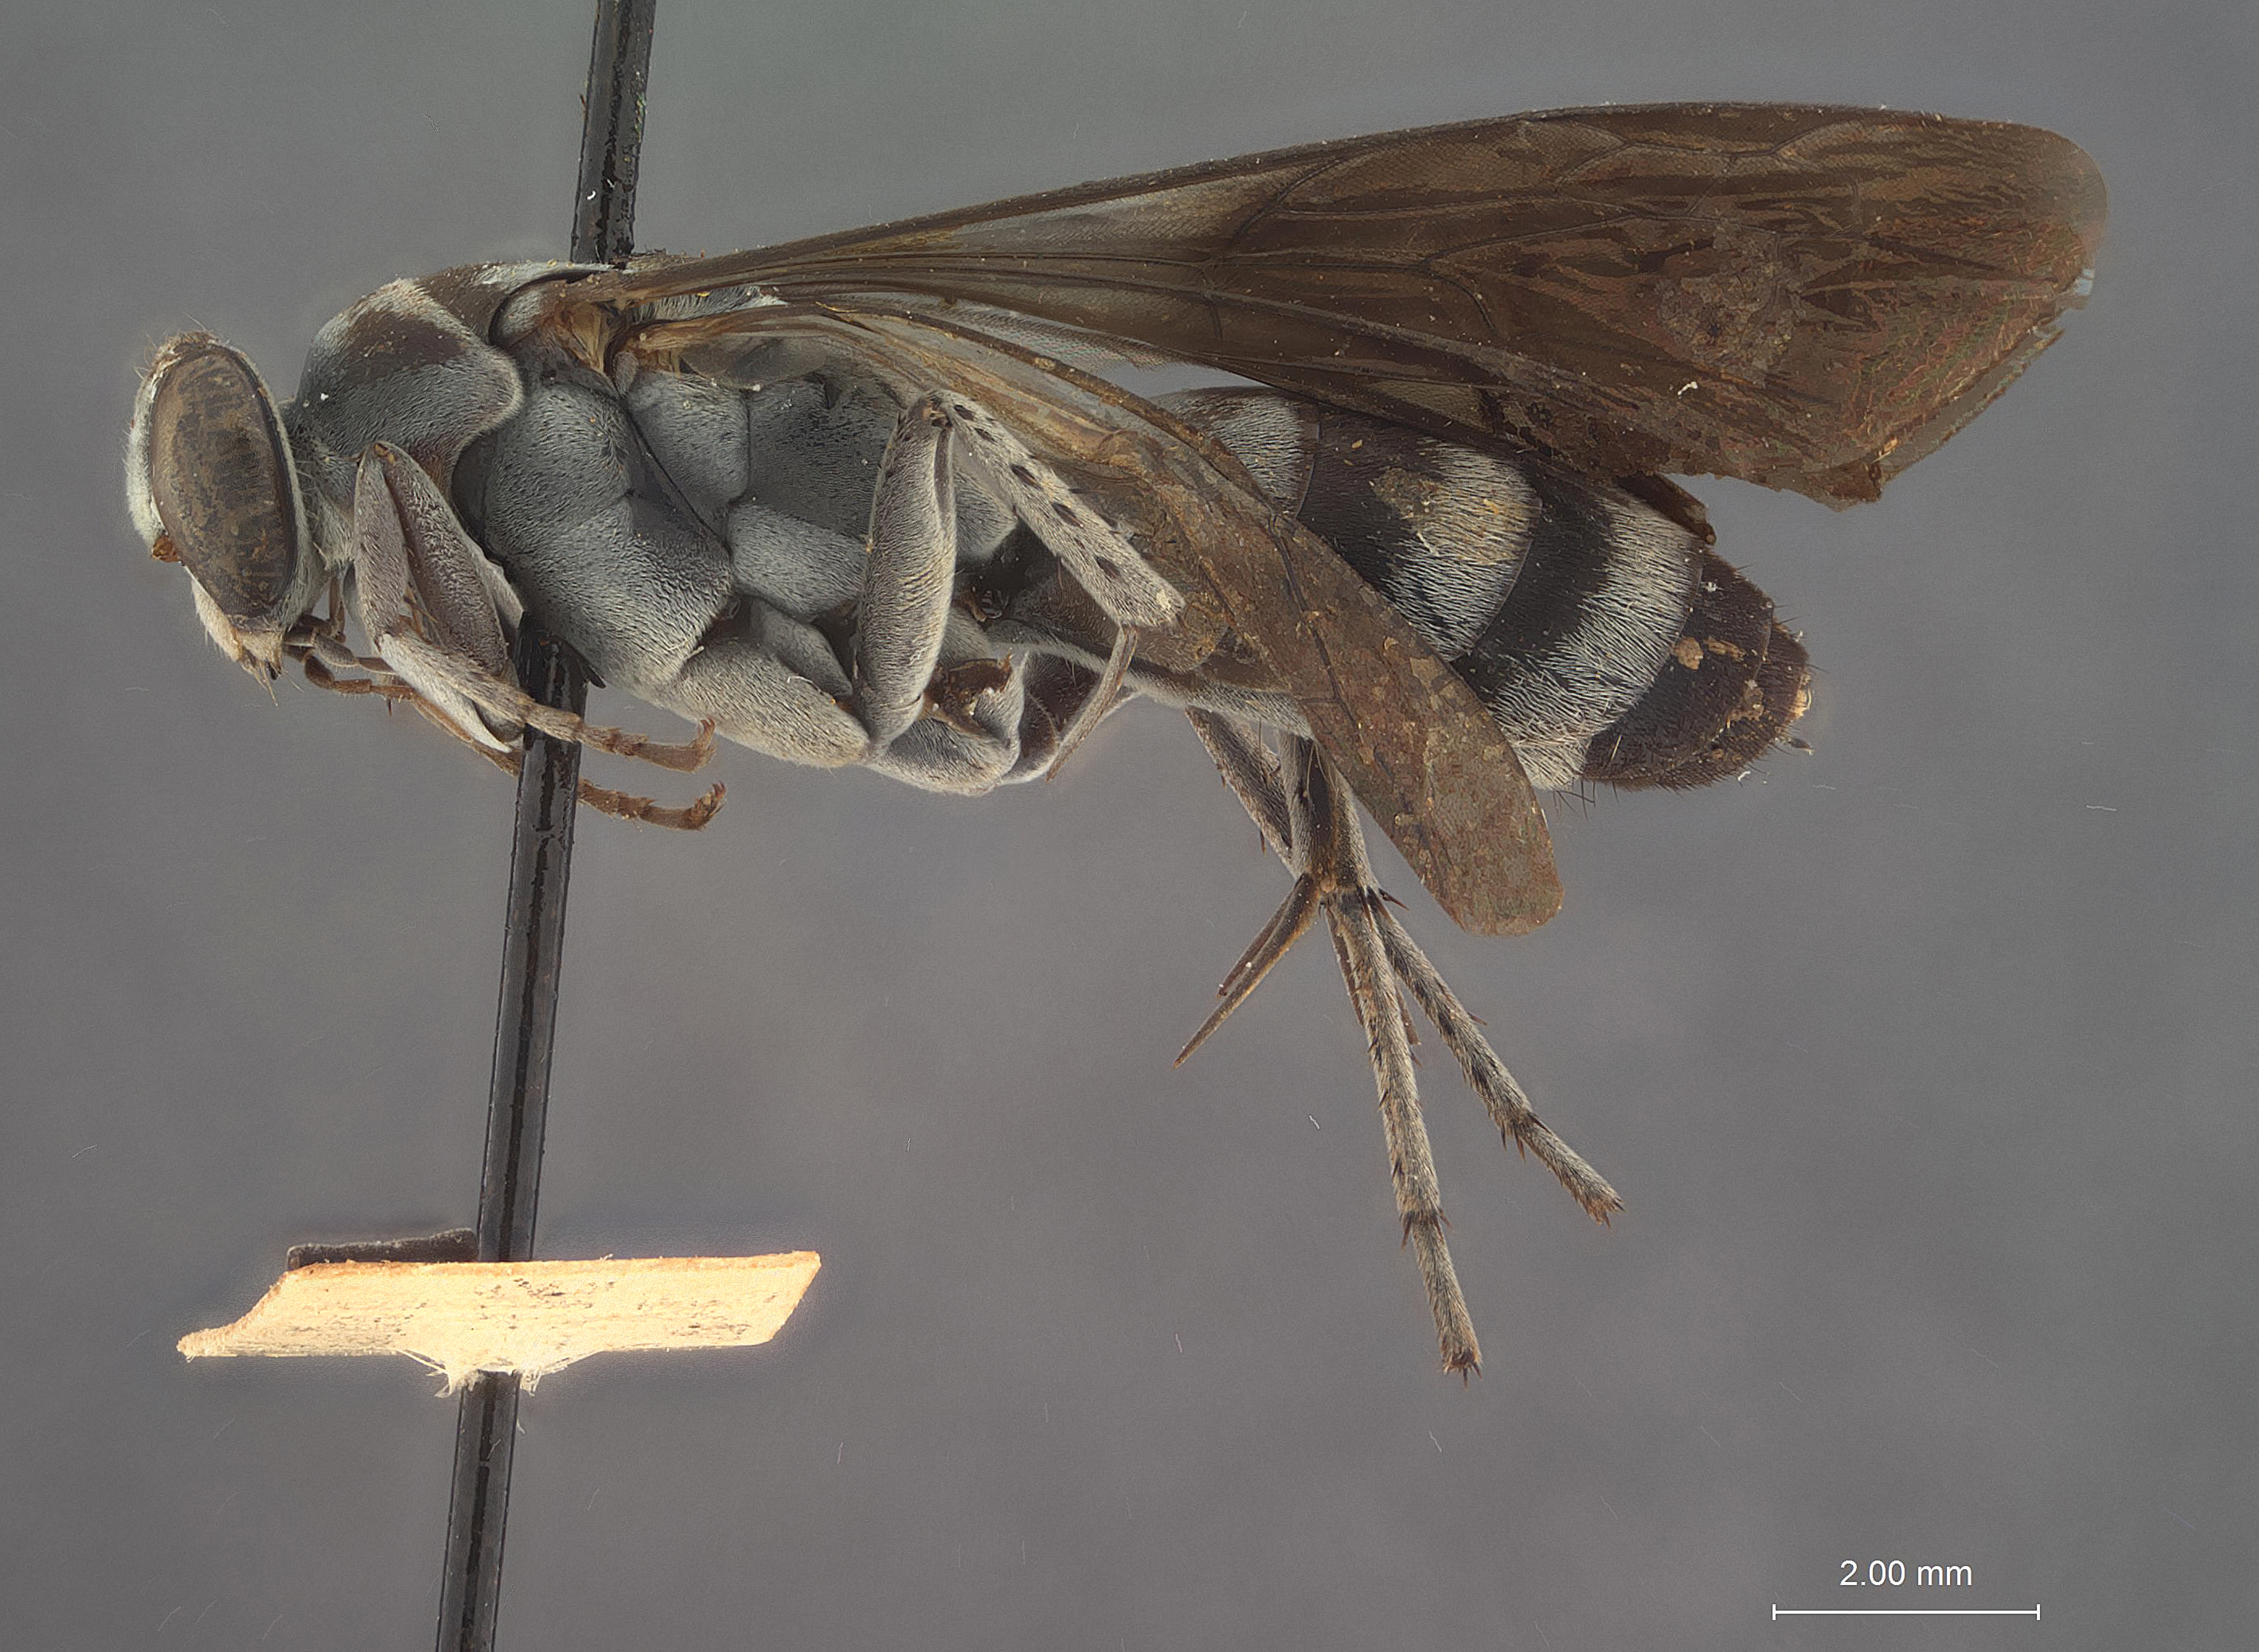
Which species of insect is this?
Ferreola clypealis
